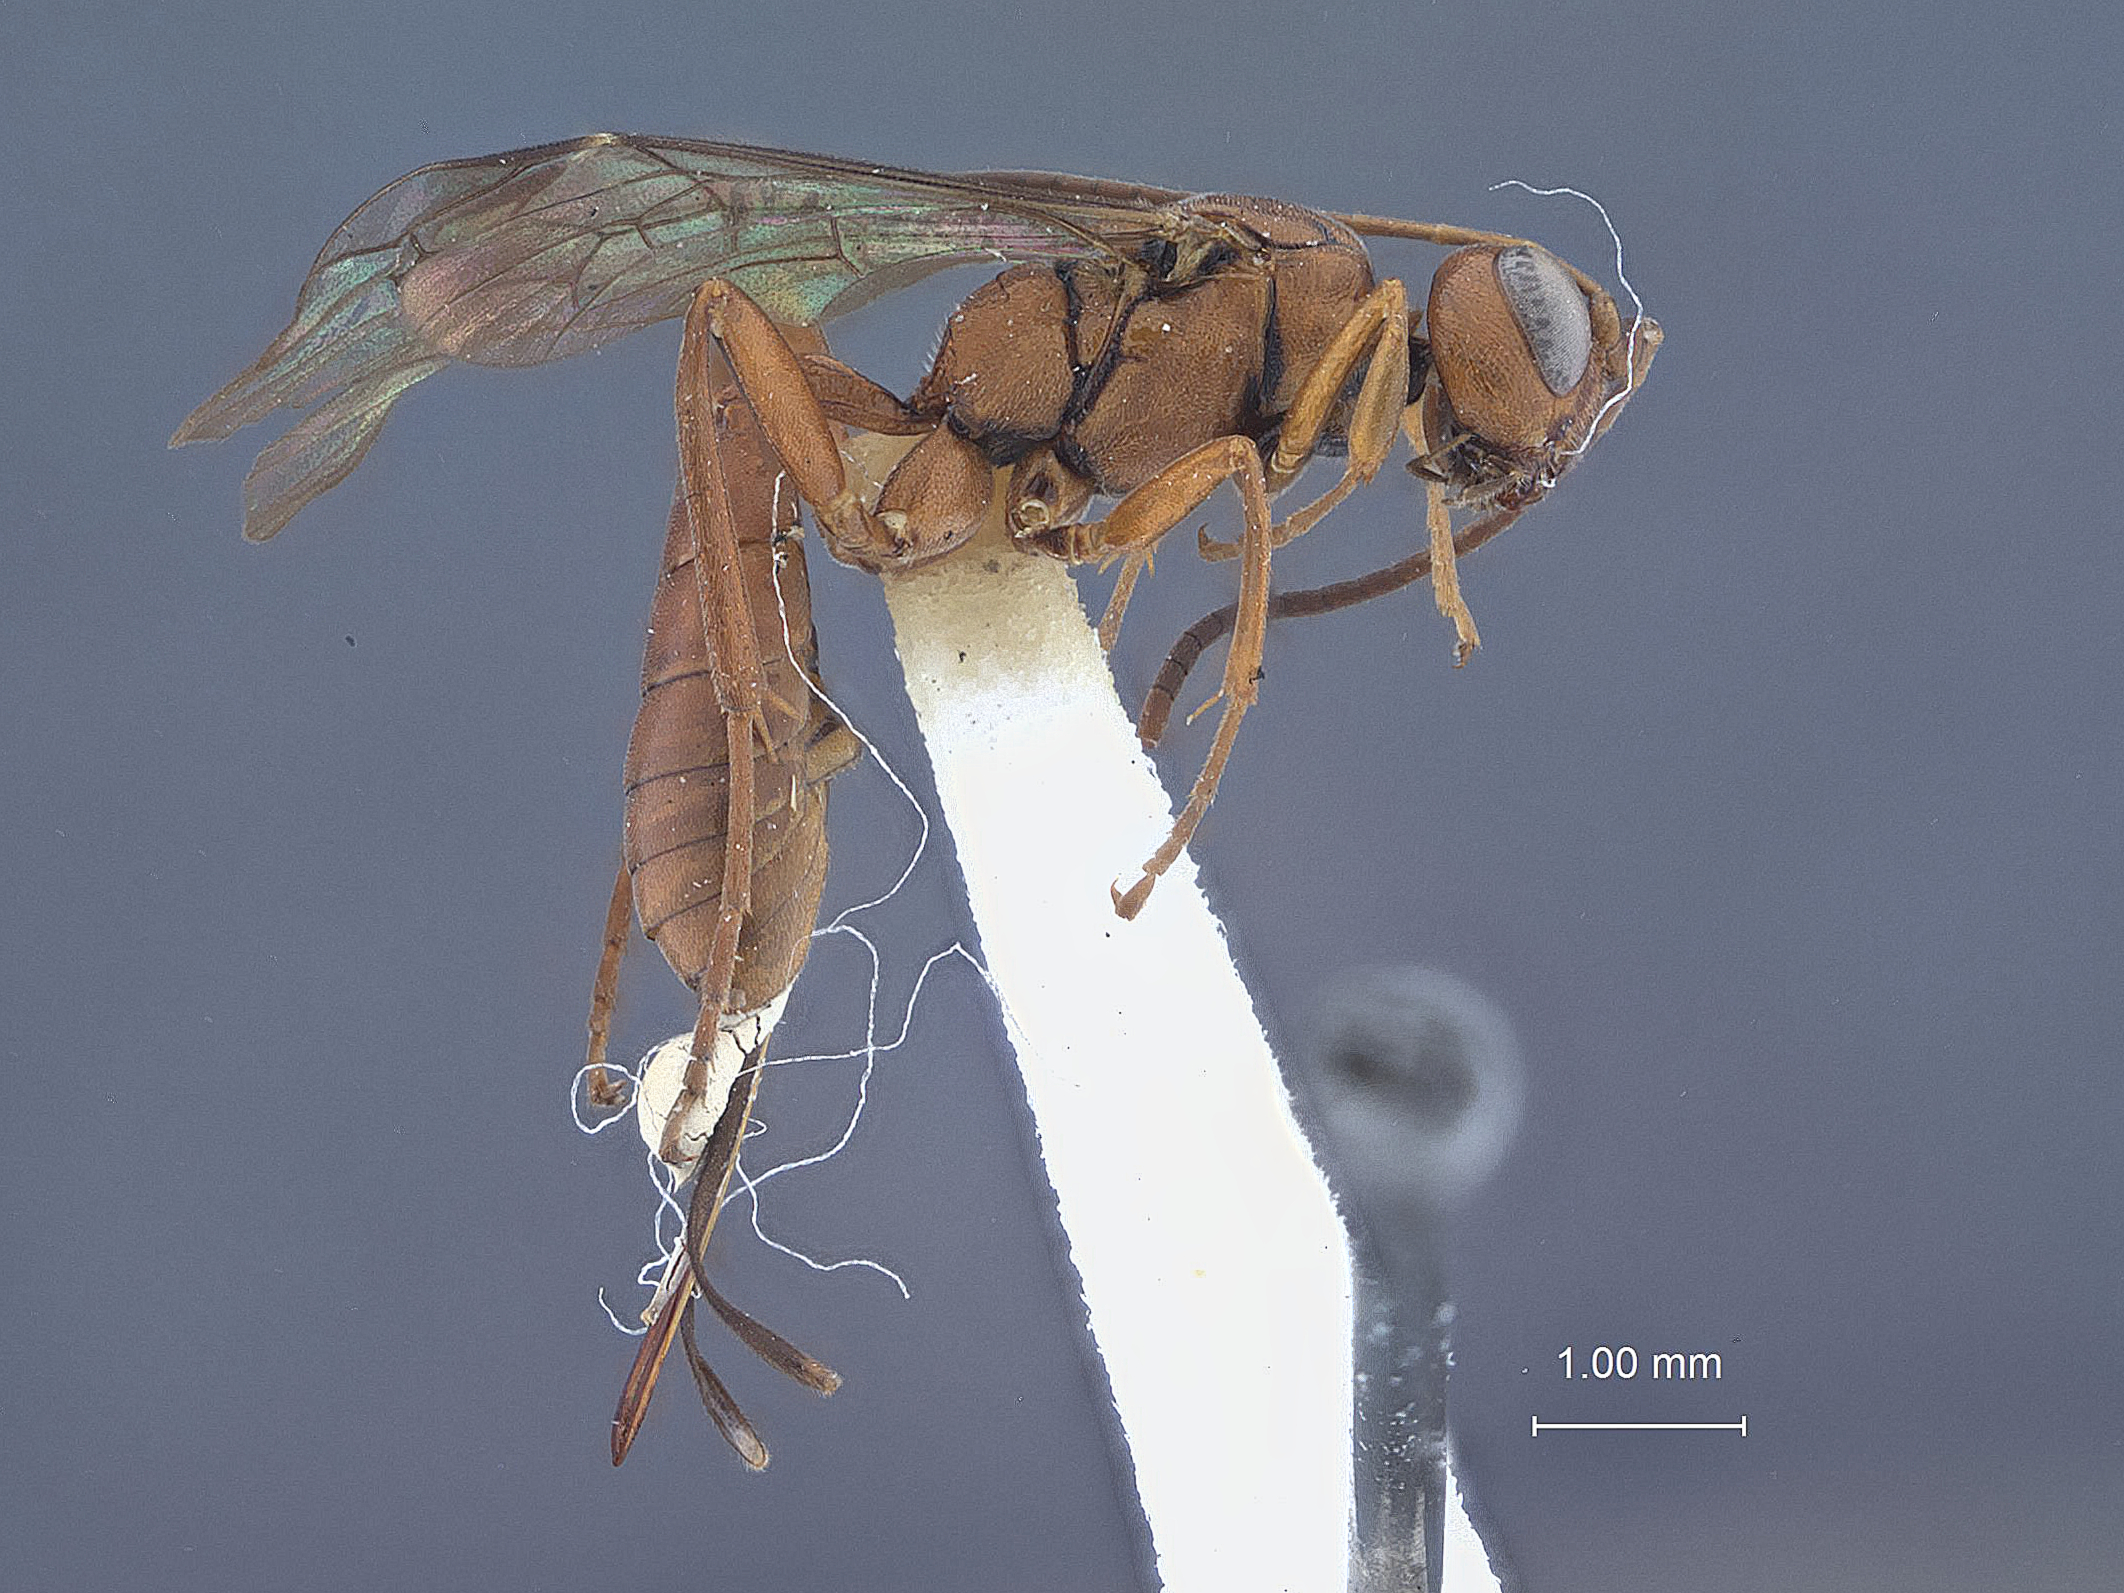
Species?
Xylophrurus fasciatus
